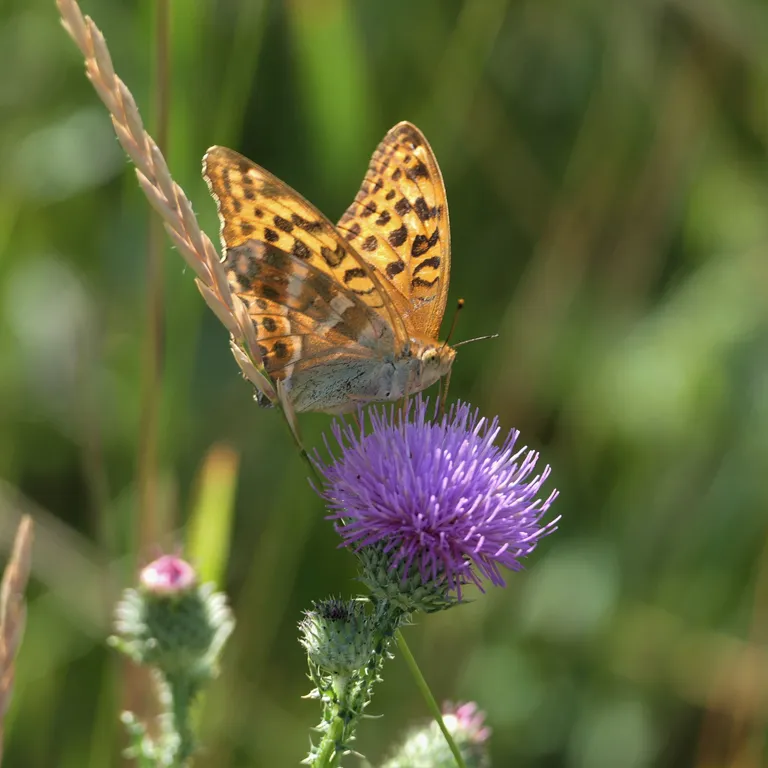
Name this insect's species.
Argynnis paphia
